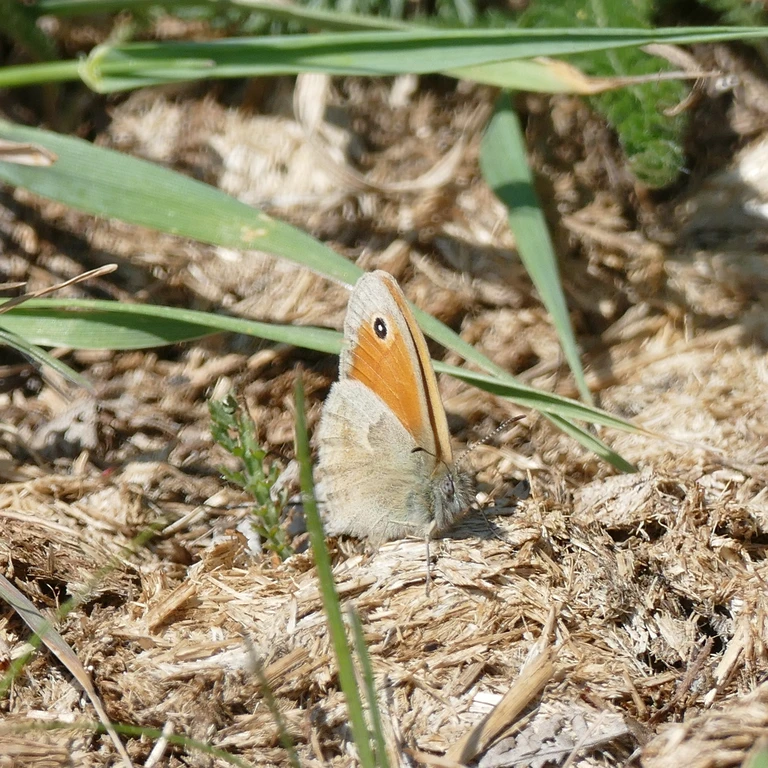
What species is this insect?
Coenonympha pamphilus
